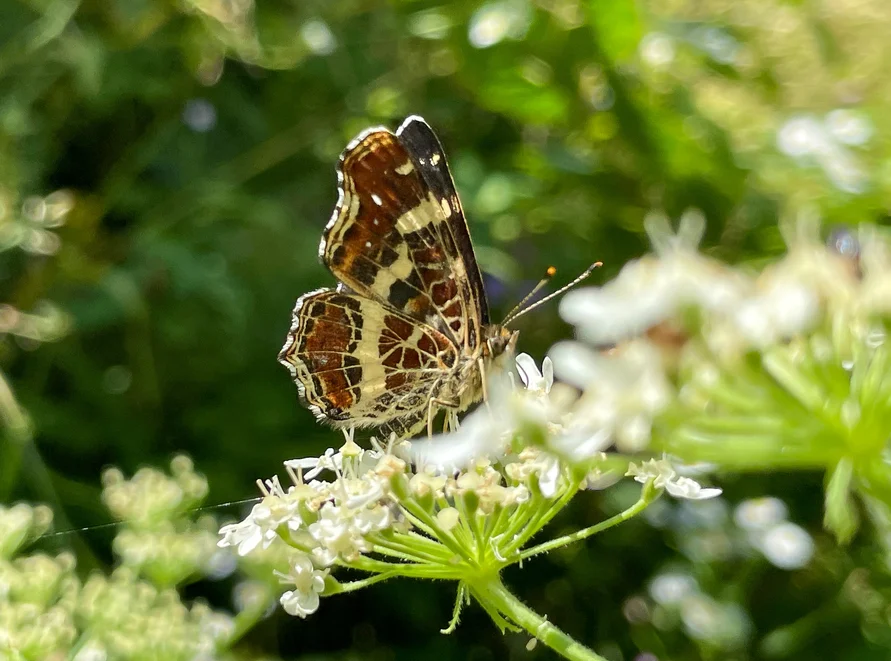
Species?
Araschnia levana
